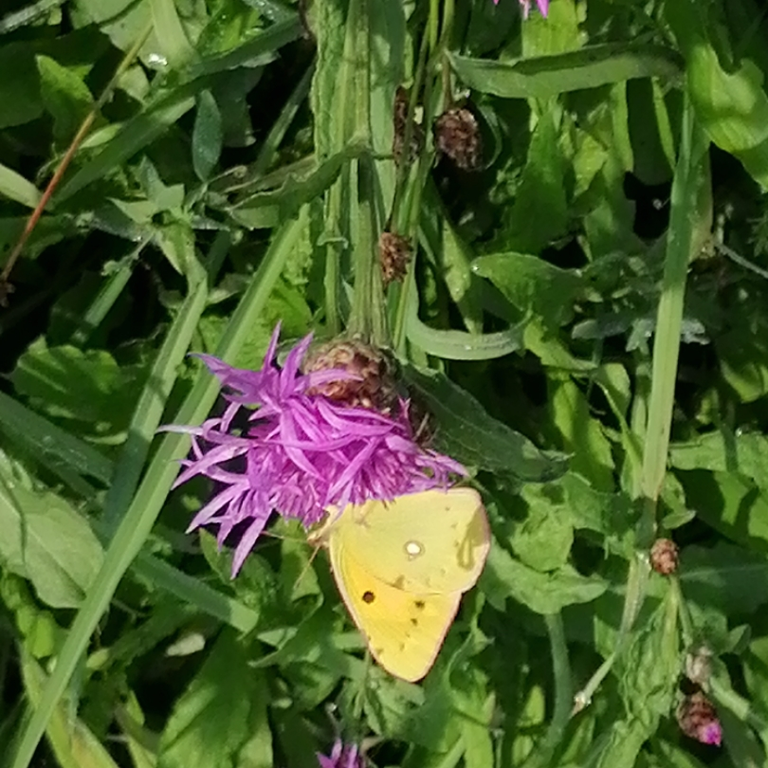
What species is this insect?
Colias croceus
